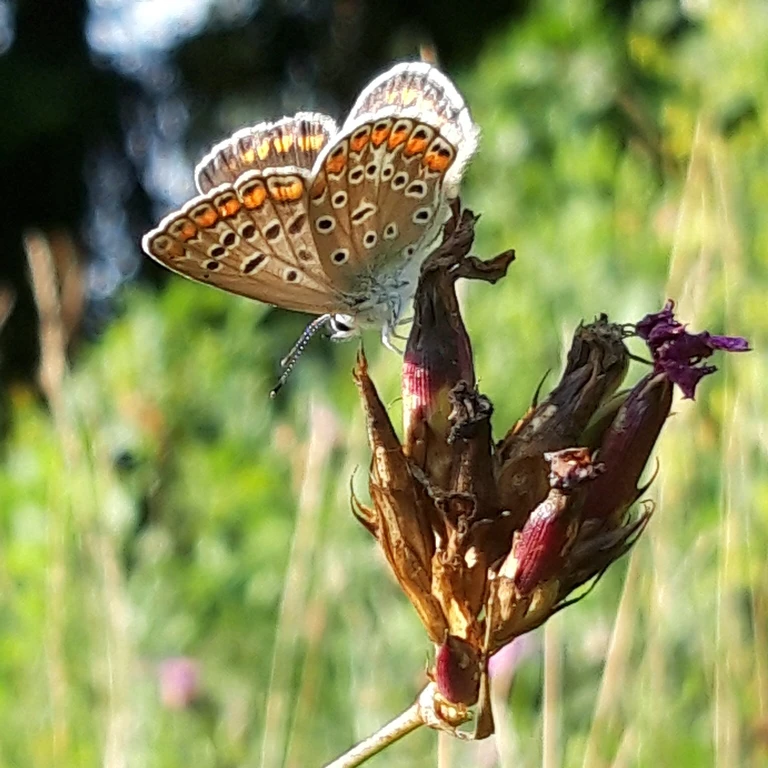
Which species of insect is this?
Polyommatus icarus
